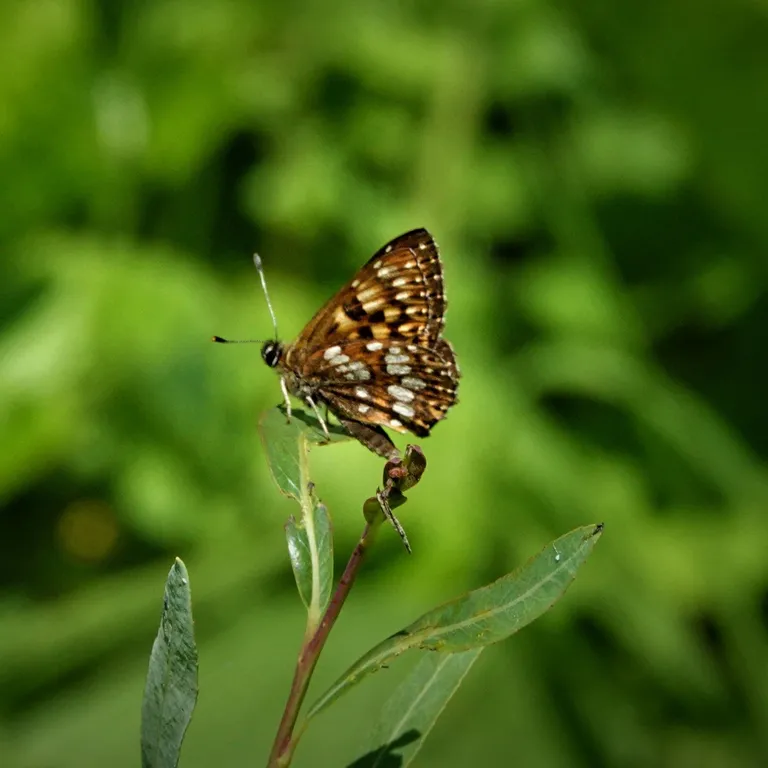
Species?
Hamearis lucina
